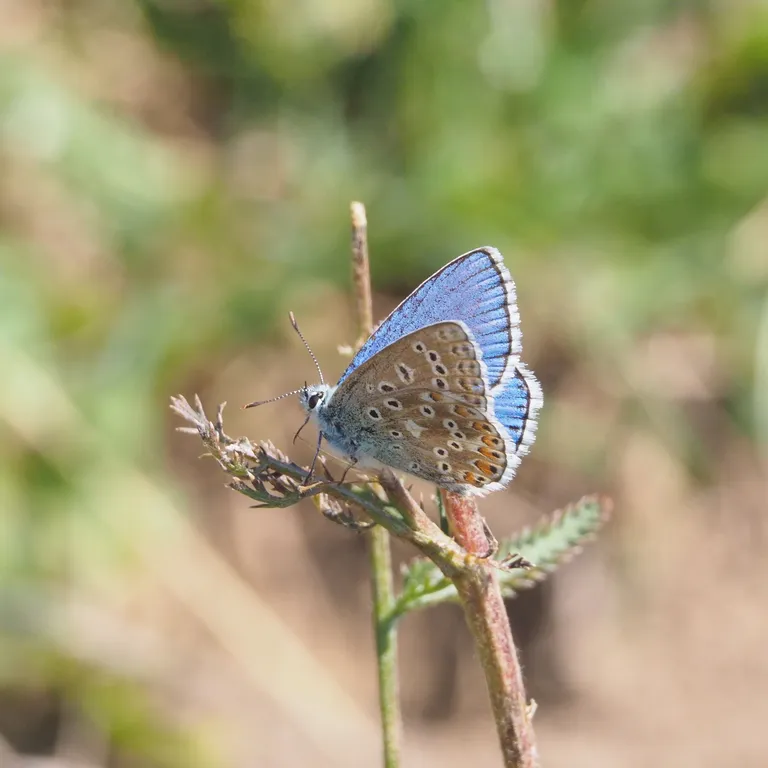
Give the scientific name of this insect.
Lysandra bellargus
